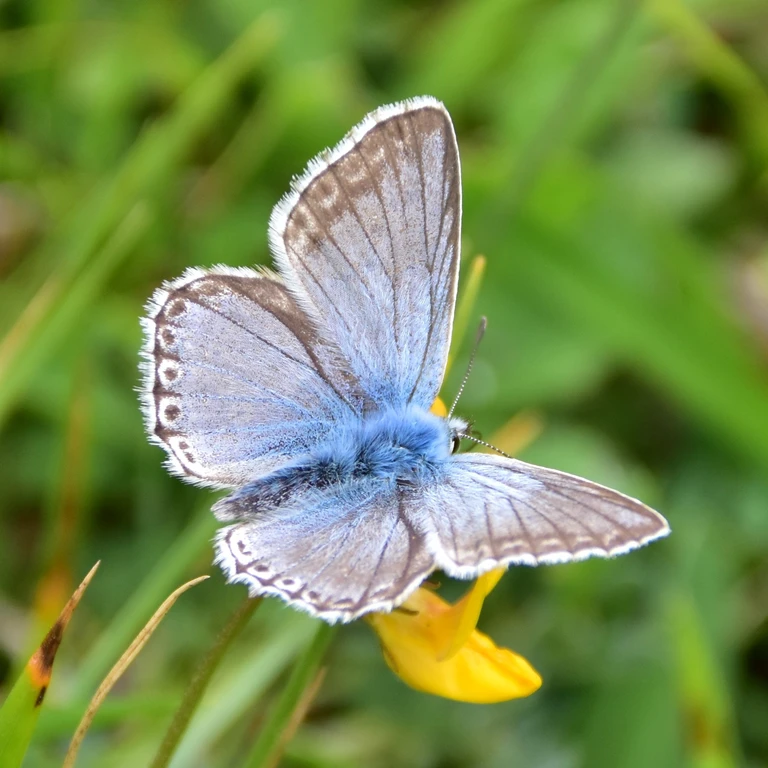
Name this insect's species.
Lysandra coridon
